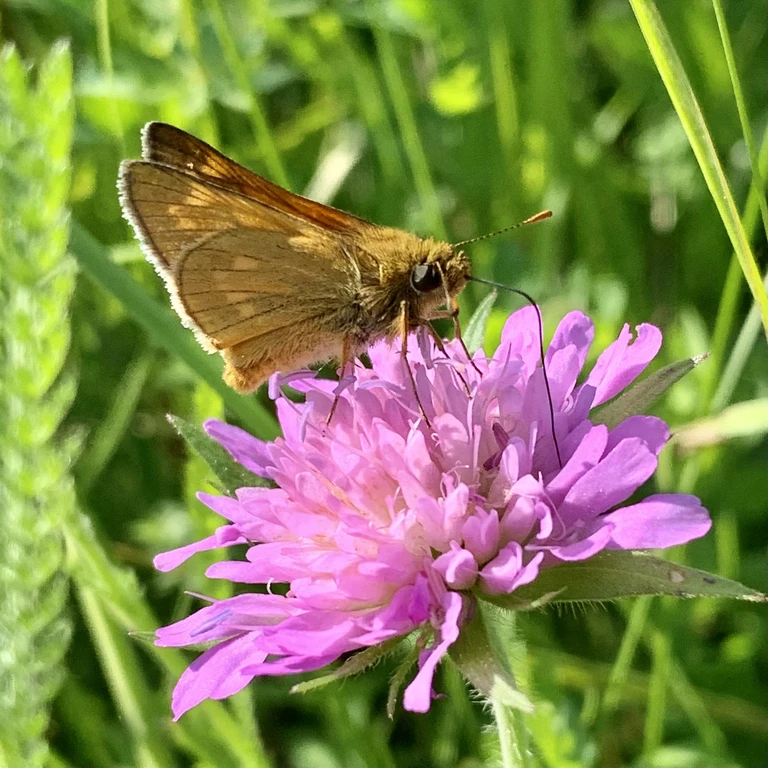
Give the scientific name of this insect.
Ochlodes sylvanus (also Ochlodes venata)
